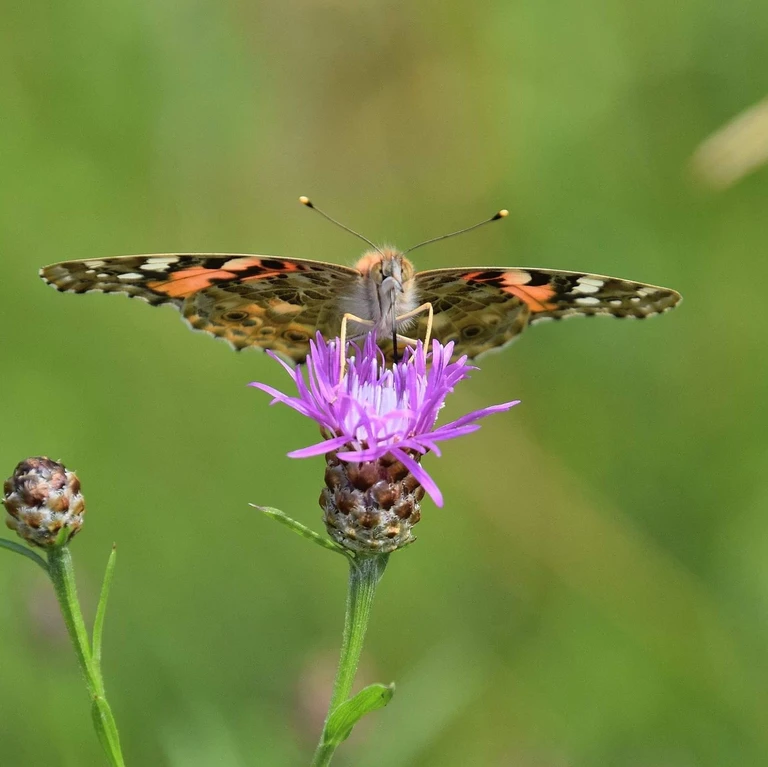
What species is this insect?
Vanessa cardui
